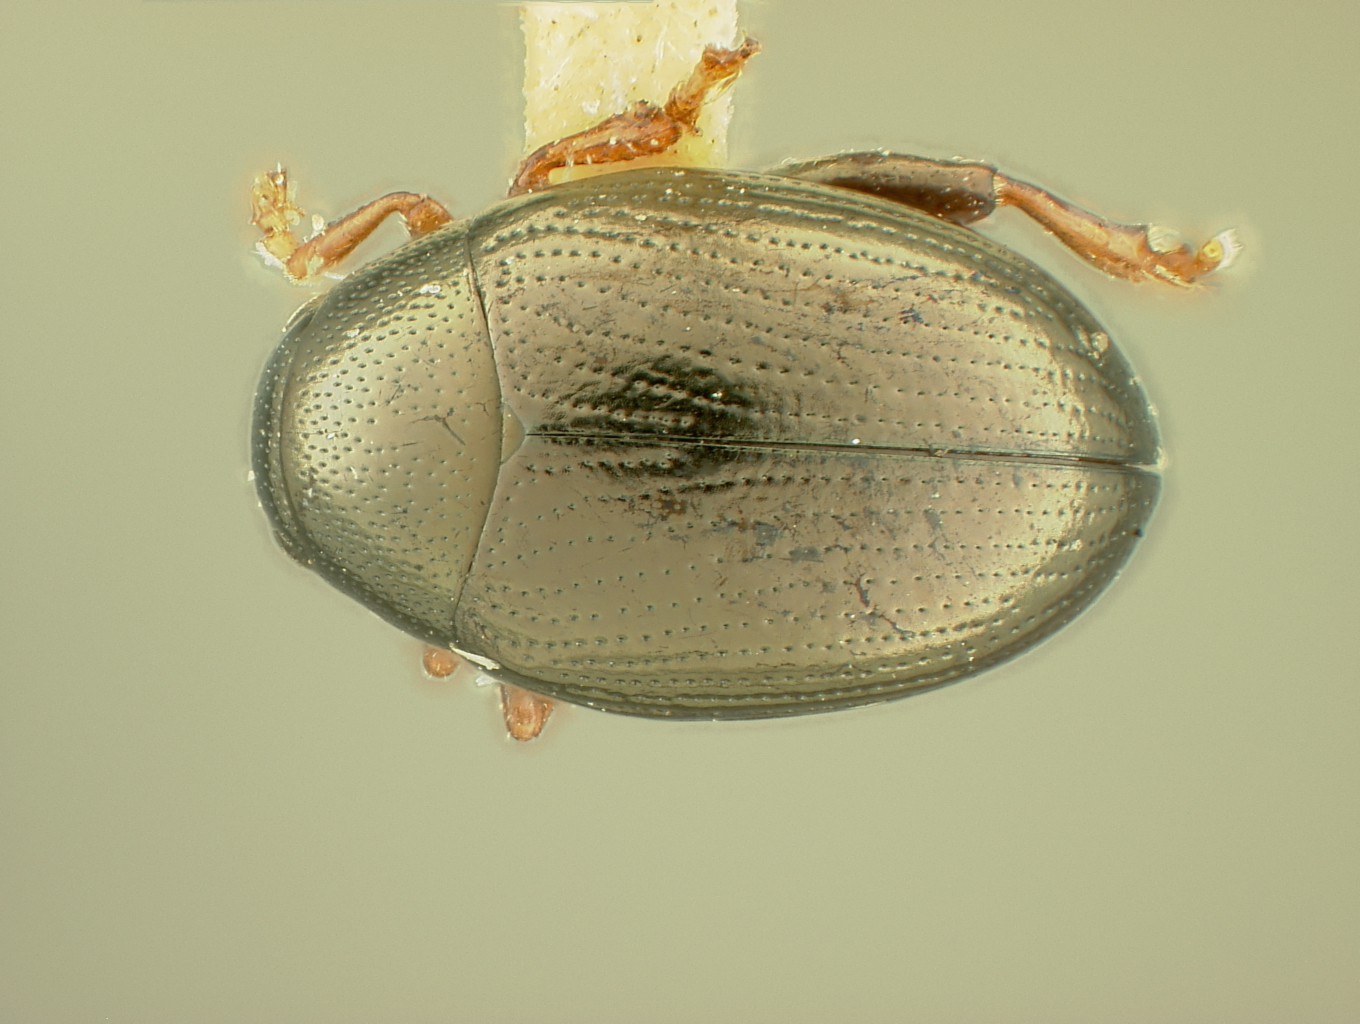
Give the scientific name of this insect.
Chaetocnema coacta
